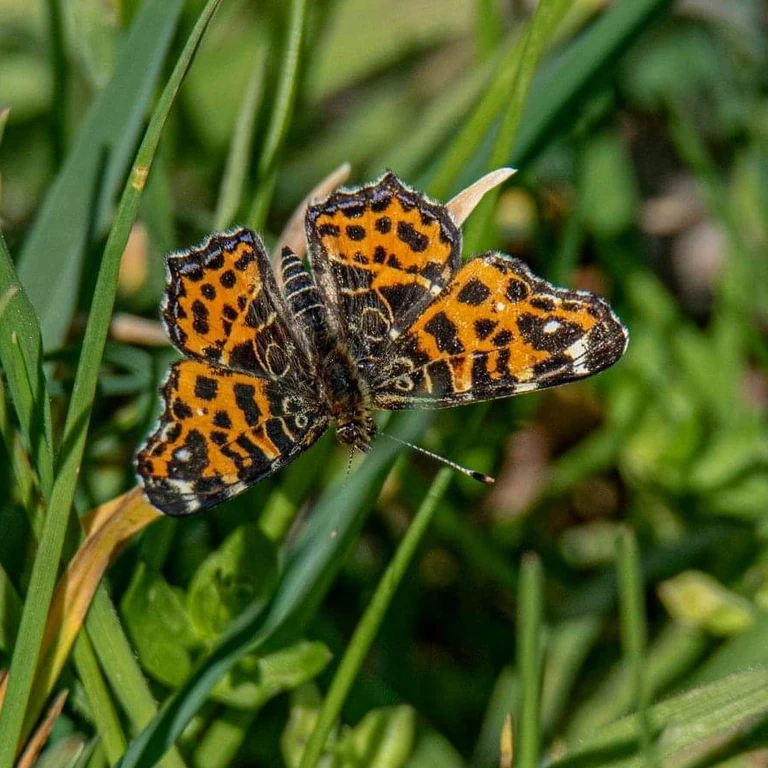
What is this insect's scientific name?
Araschnia levana
